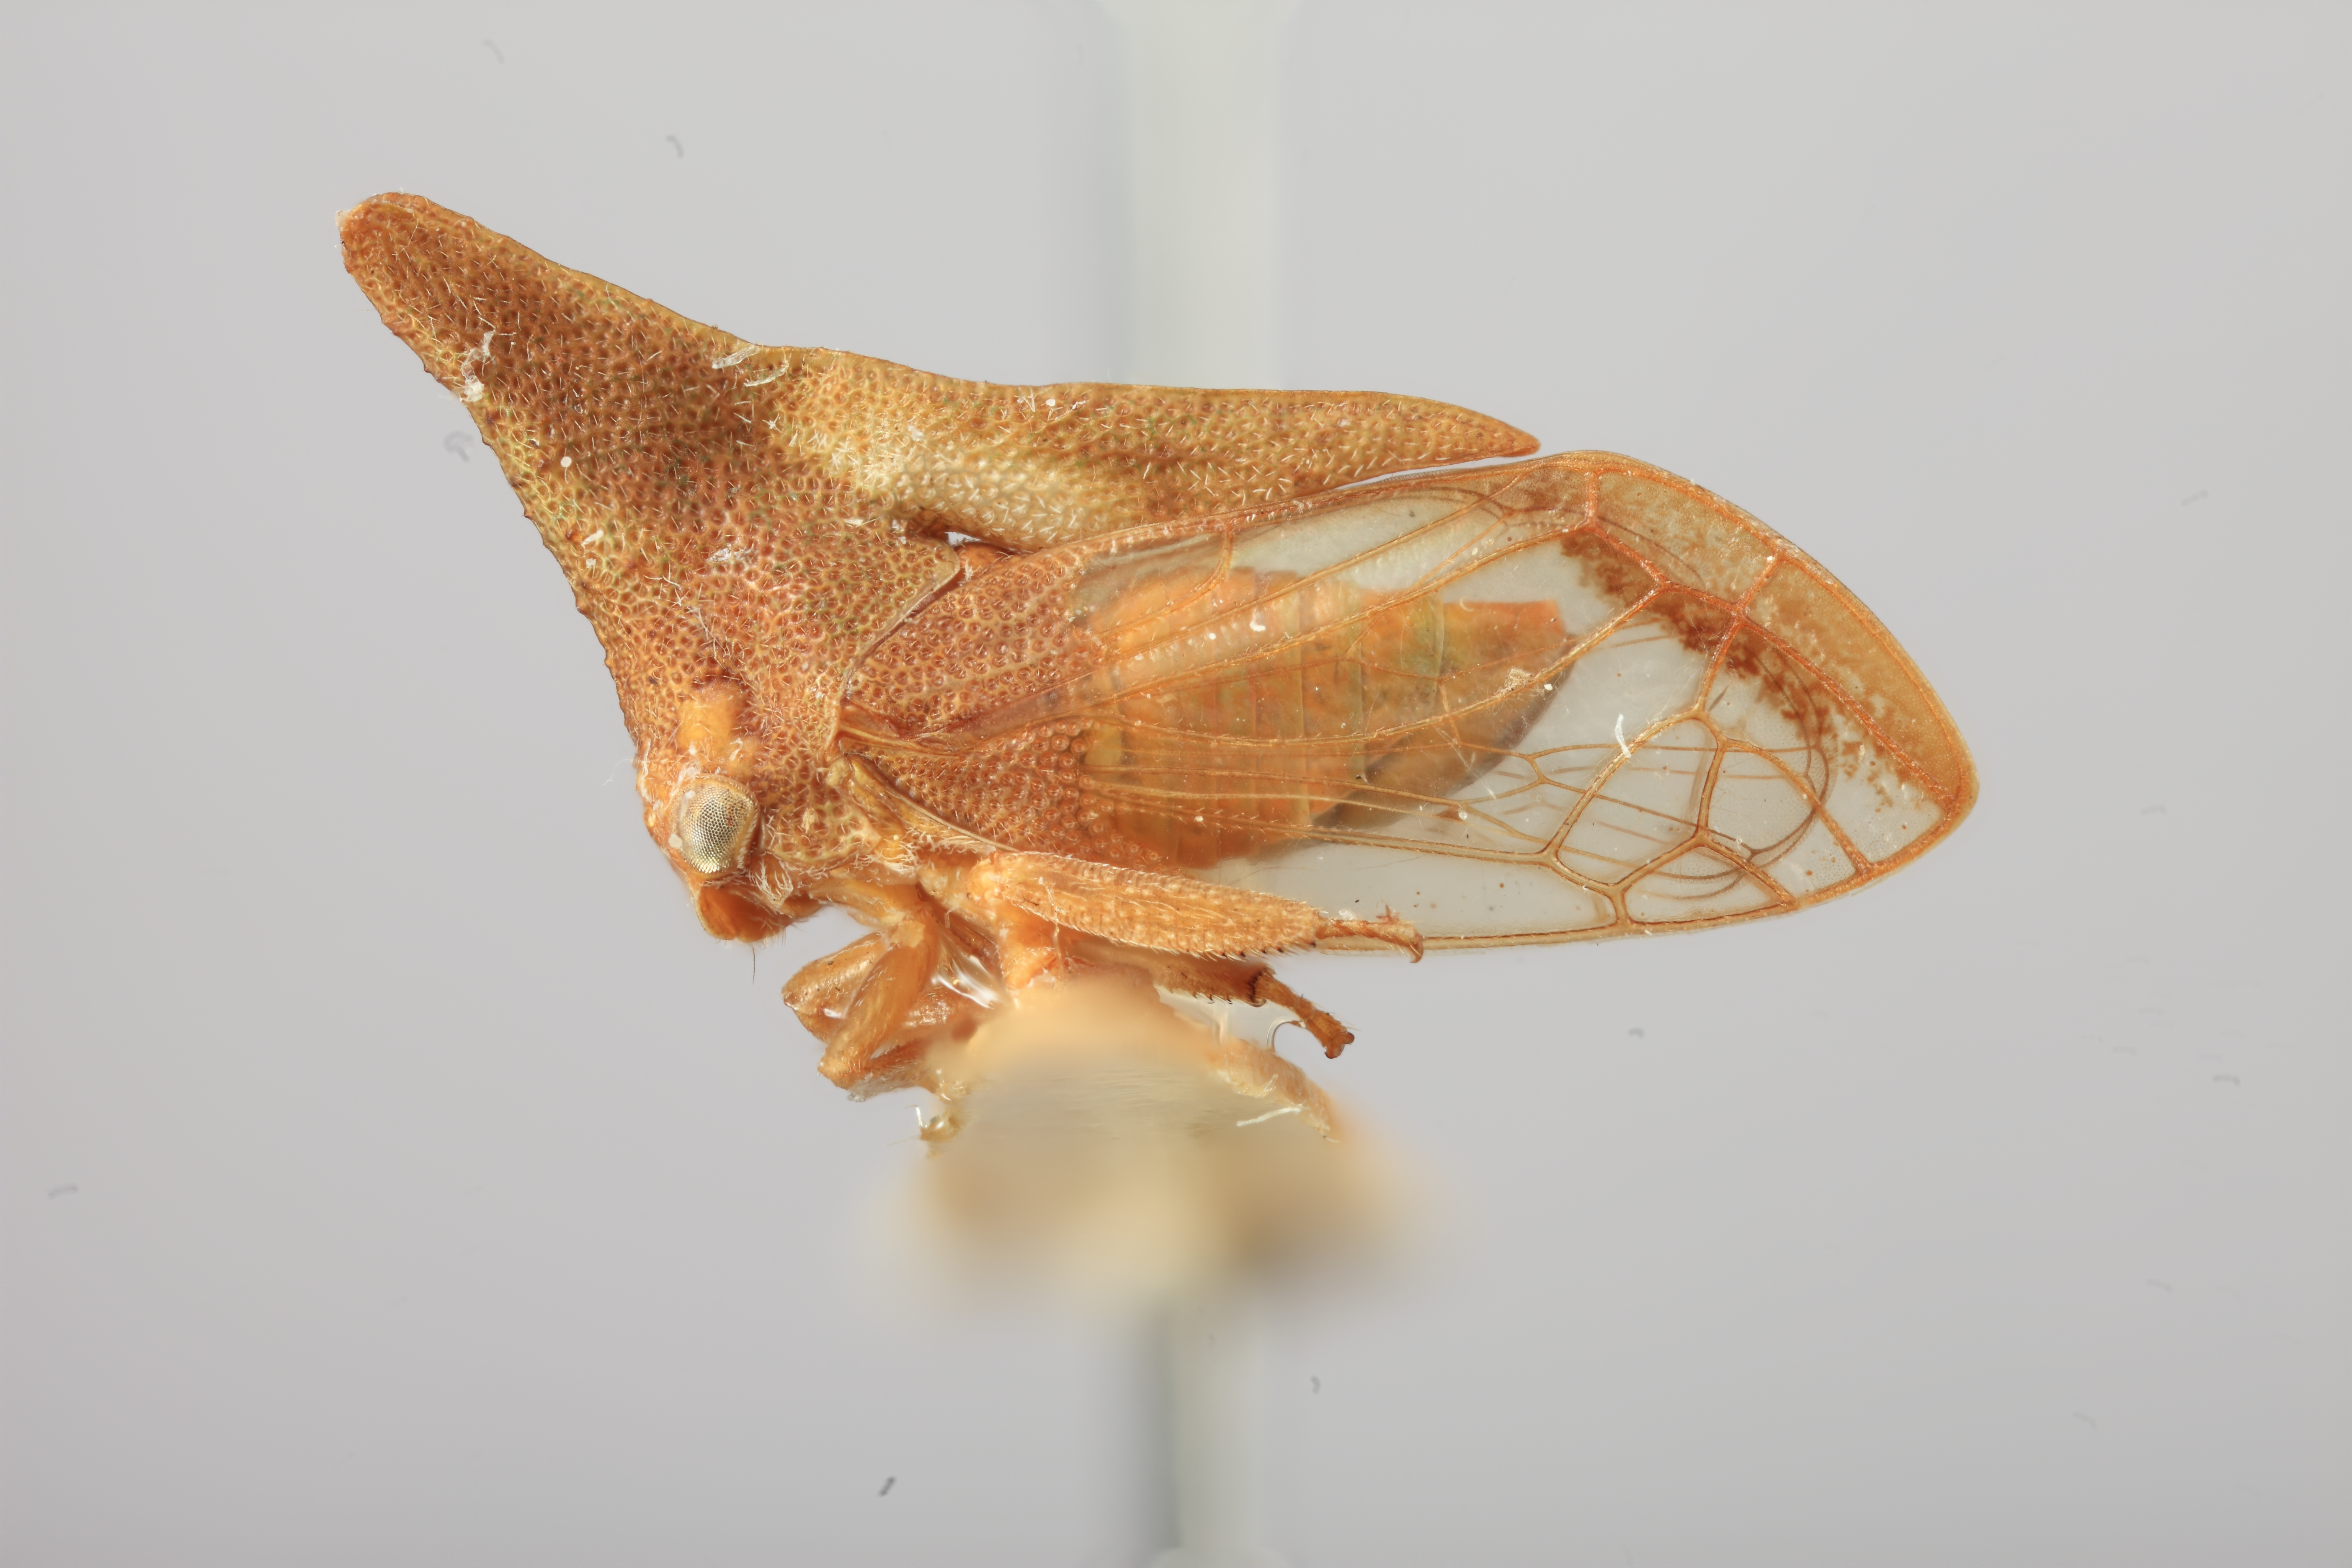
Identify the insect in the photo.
Lycoderes luteus
